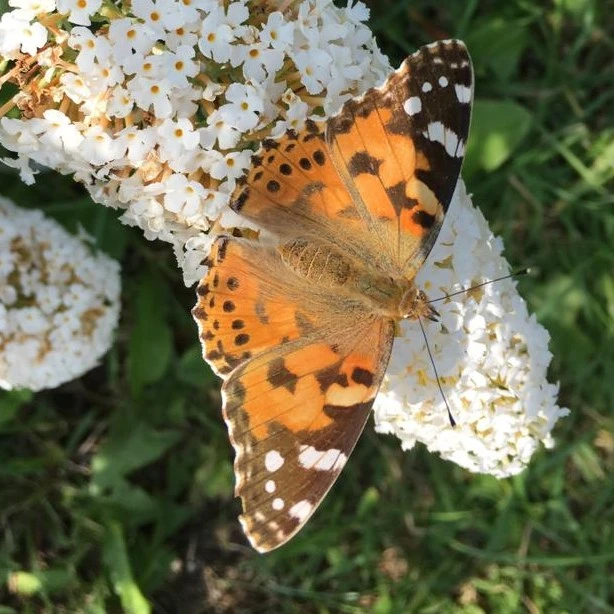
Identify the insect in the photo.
Vanessa cardui
